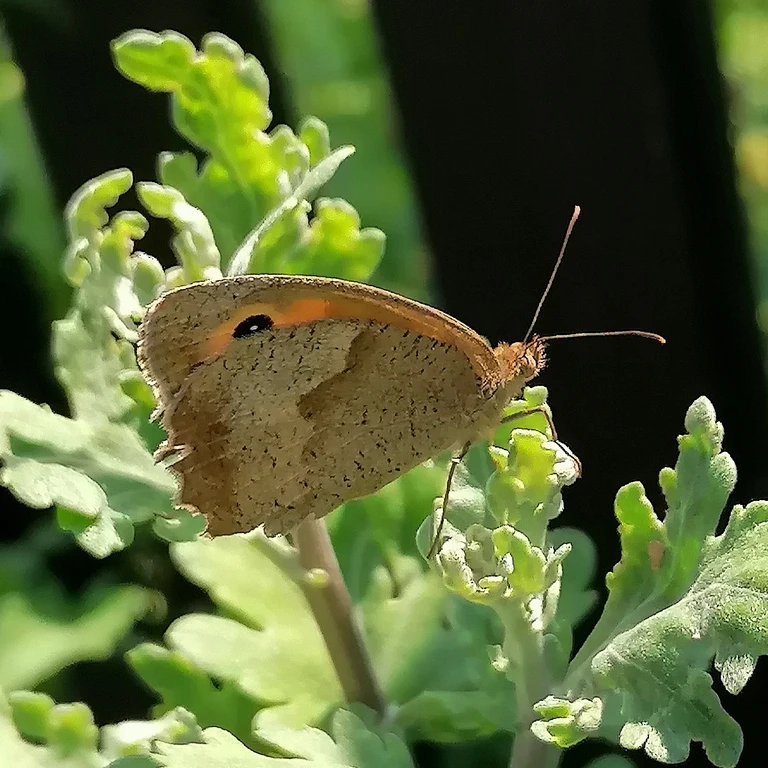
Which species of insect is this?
Maniola jurtina
